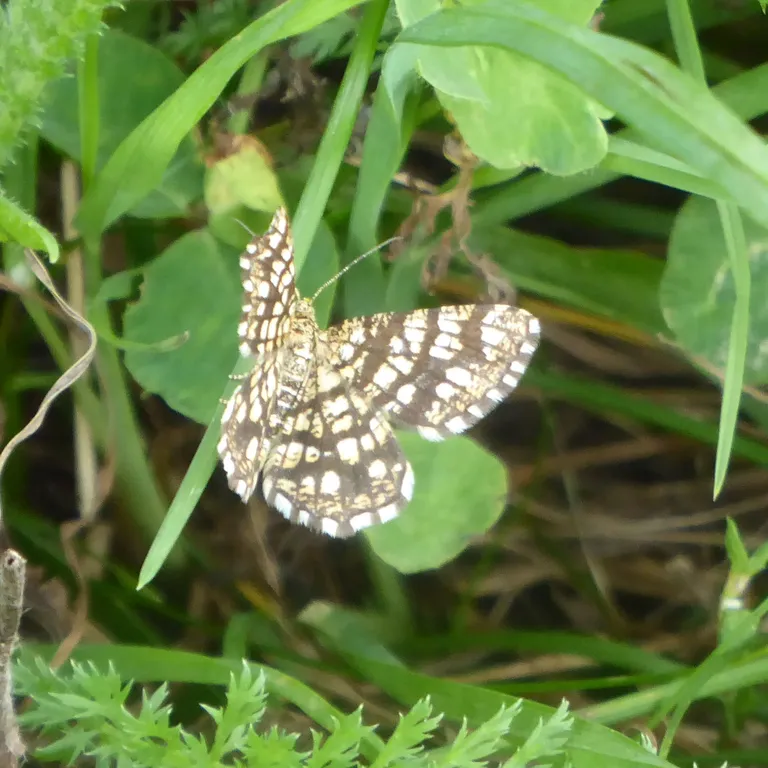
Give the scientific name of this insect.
Chiasmia clathrata
